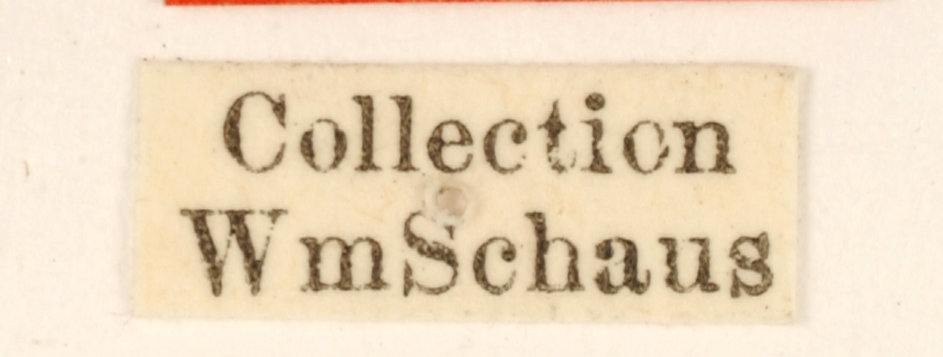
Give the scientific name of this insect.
Patalene sordida
